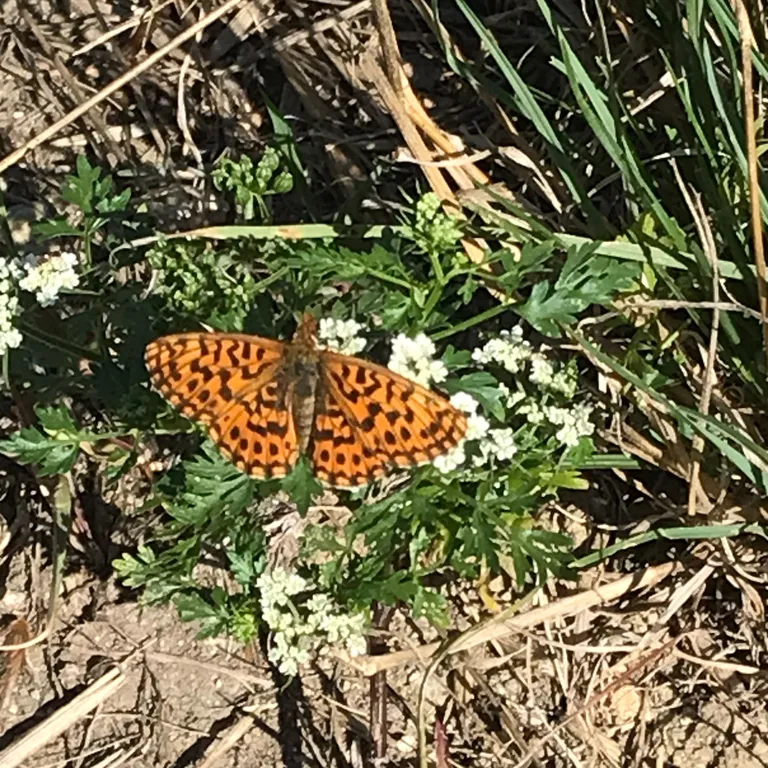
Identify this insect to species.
Boloria dia
